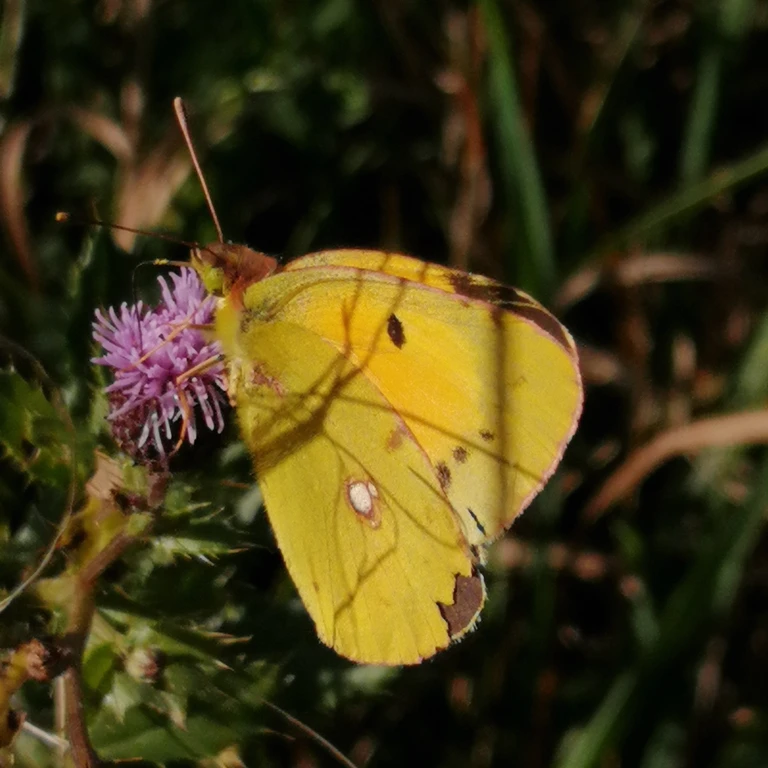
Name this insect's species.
Colias croceus
